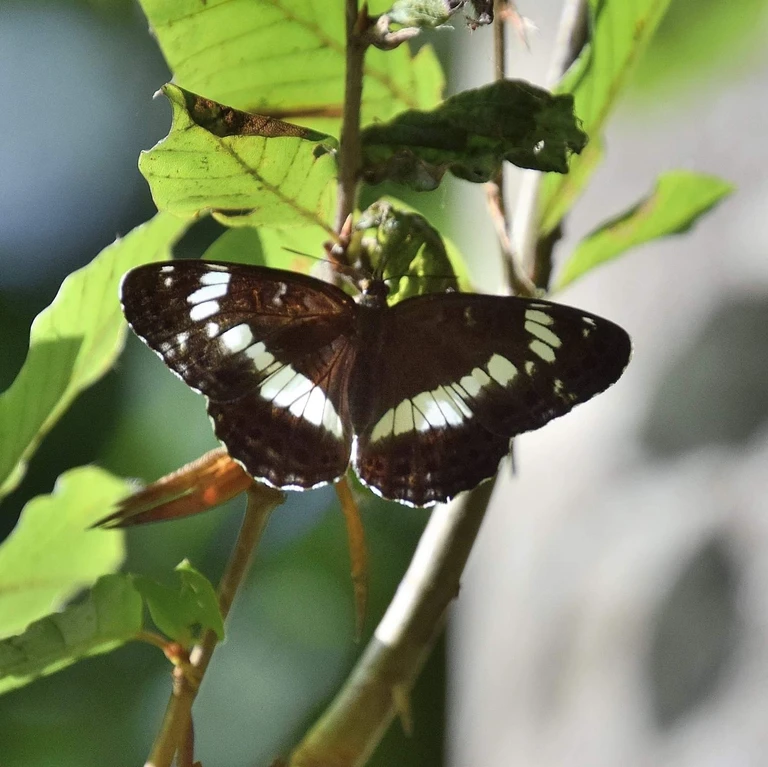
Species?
Limenitis camilla (also Ladoga camilla)
